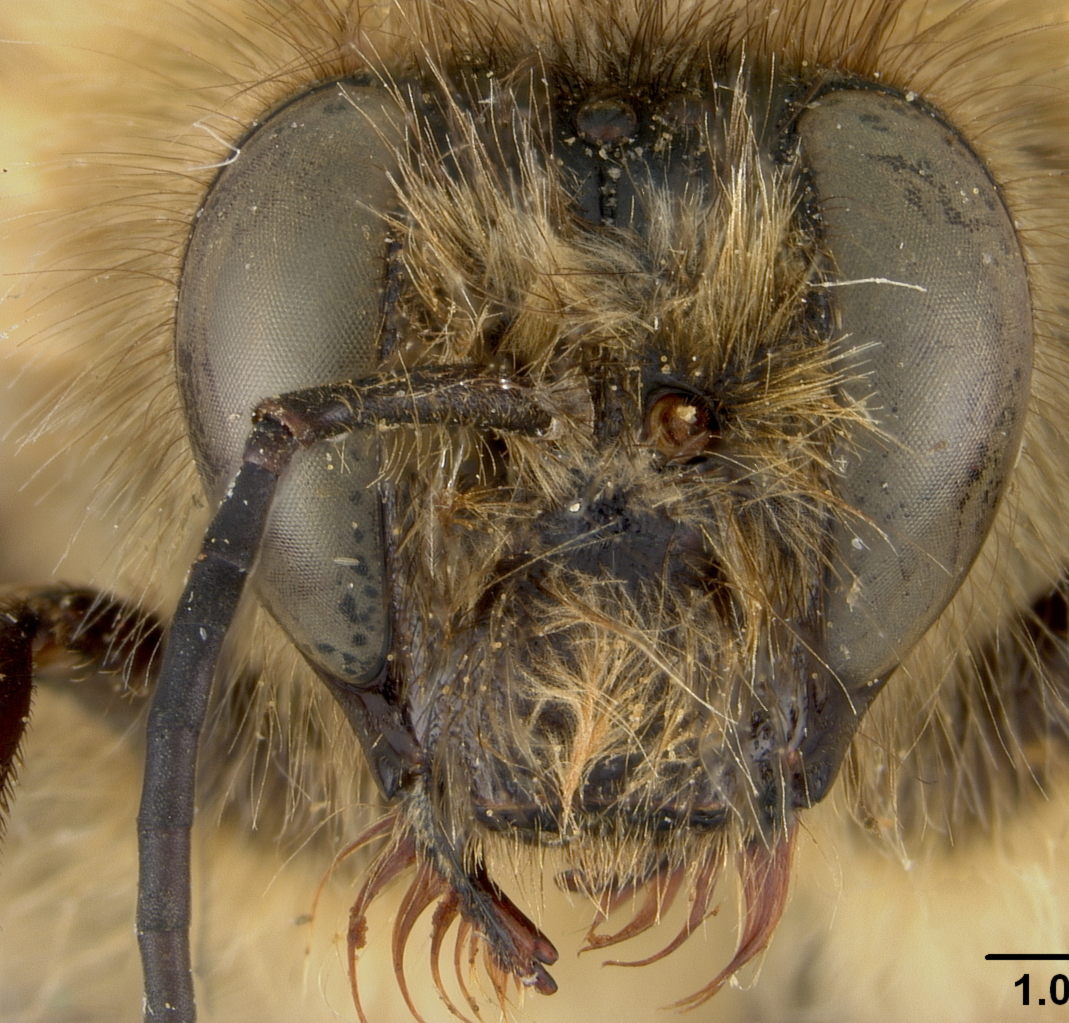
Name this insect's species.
Bremus rohweri
